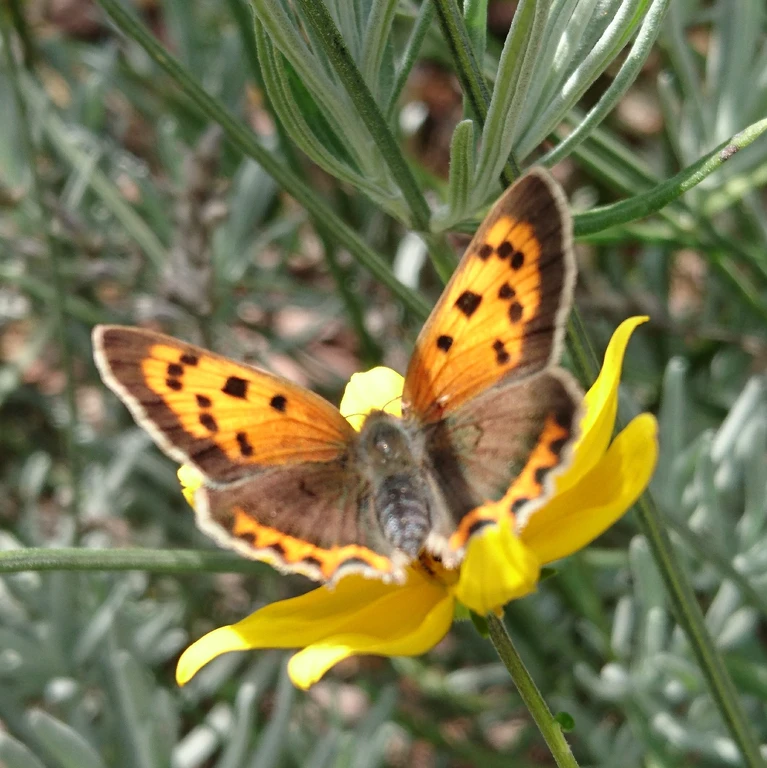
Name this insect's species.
Lycaena phlaeas
